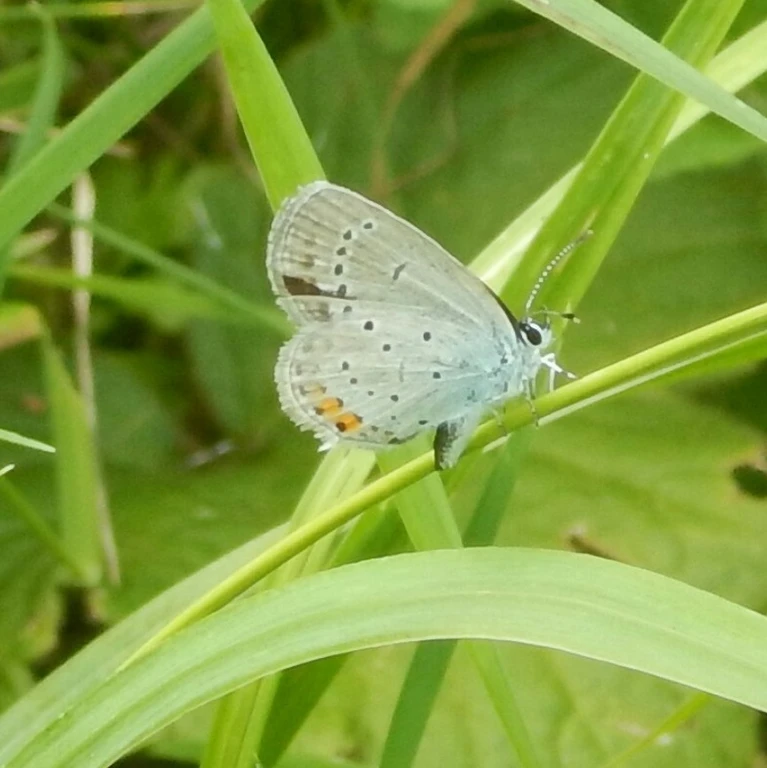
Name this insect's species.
Cupido argiades (also Elkalyce argiades)
